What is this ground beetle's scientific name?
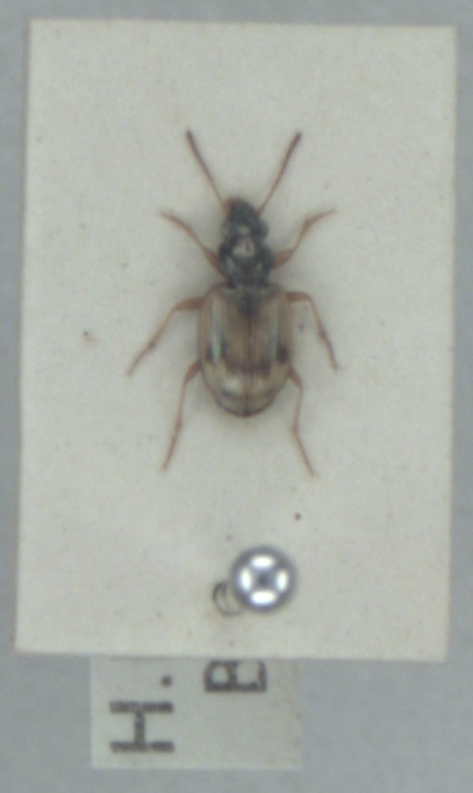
Bembidion pallidipenne
